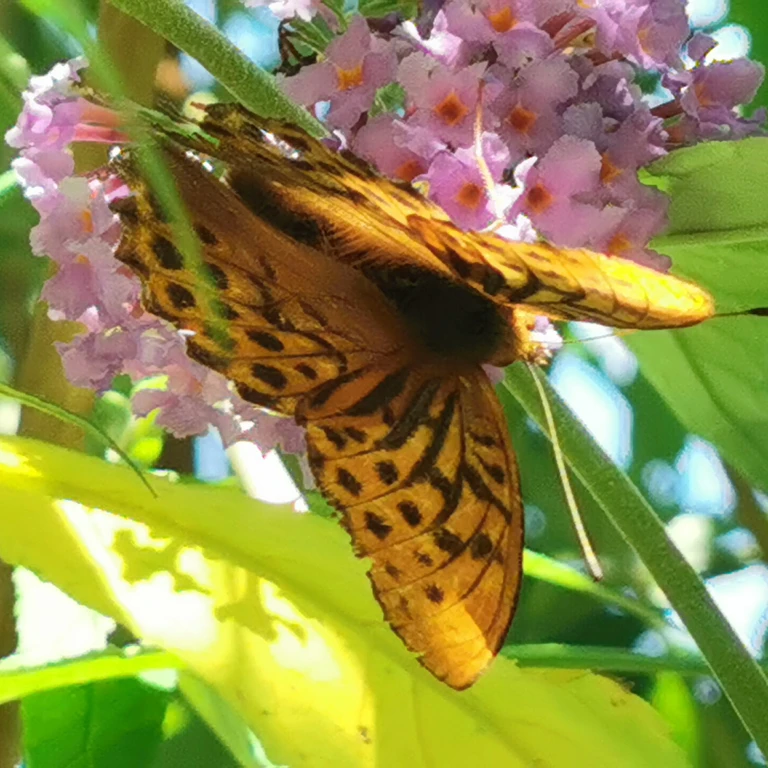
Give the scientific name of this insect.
Argynnis paphia
